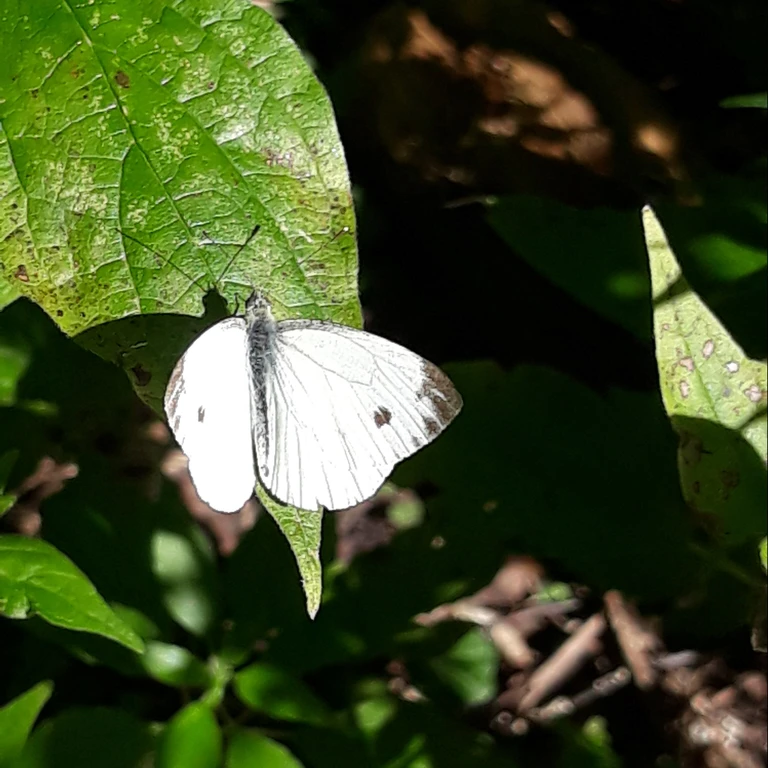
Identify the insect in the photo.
Pieris napi
